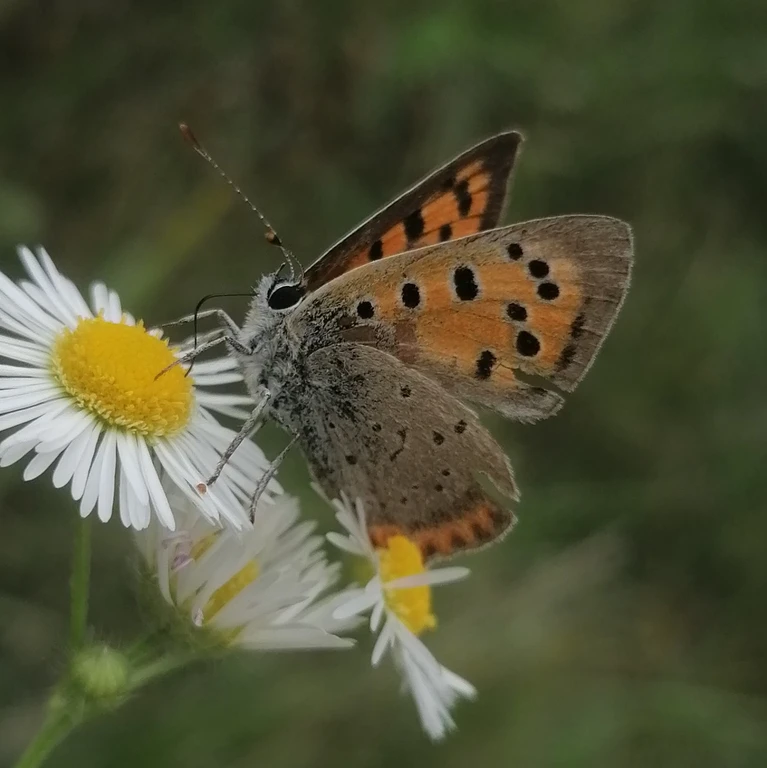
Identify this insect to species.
Lycaena phlaeas
